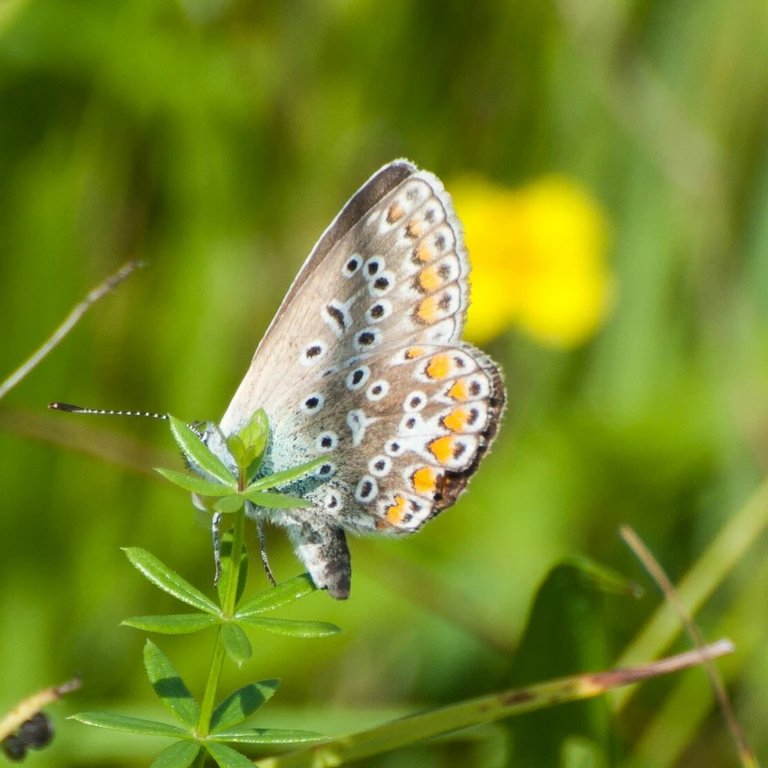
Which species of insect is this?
Polyommatus icarus
